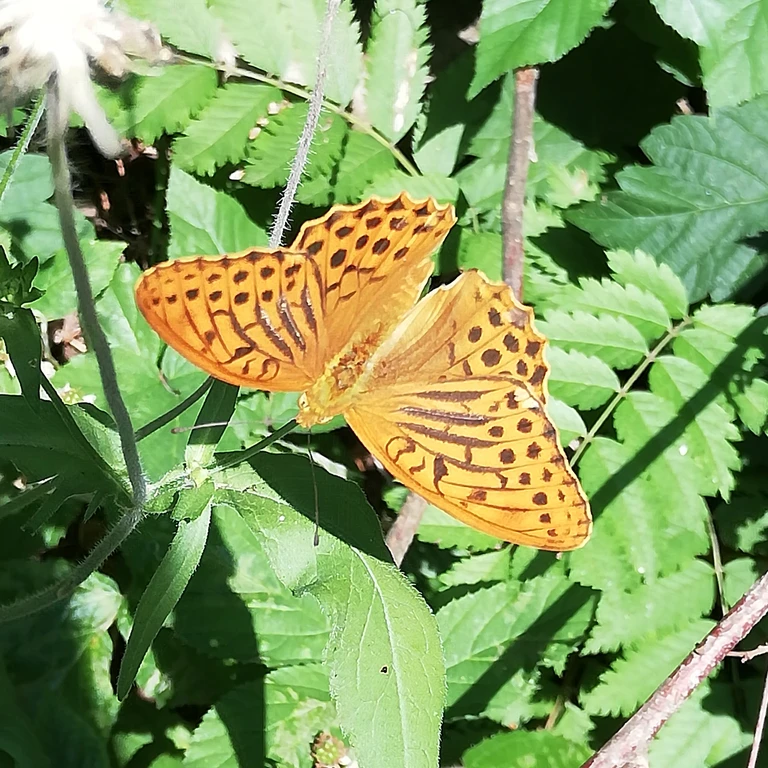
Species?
Argynnis paphia
